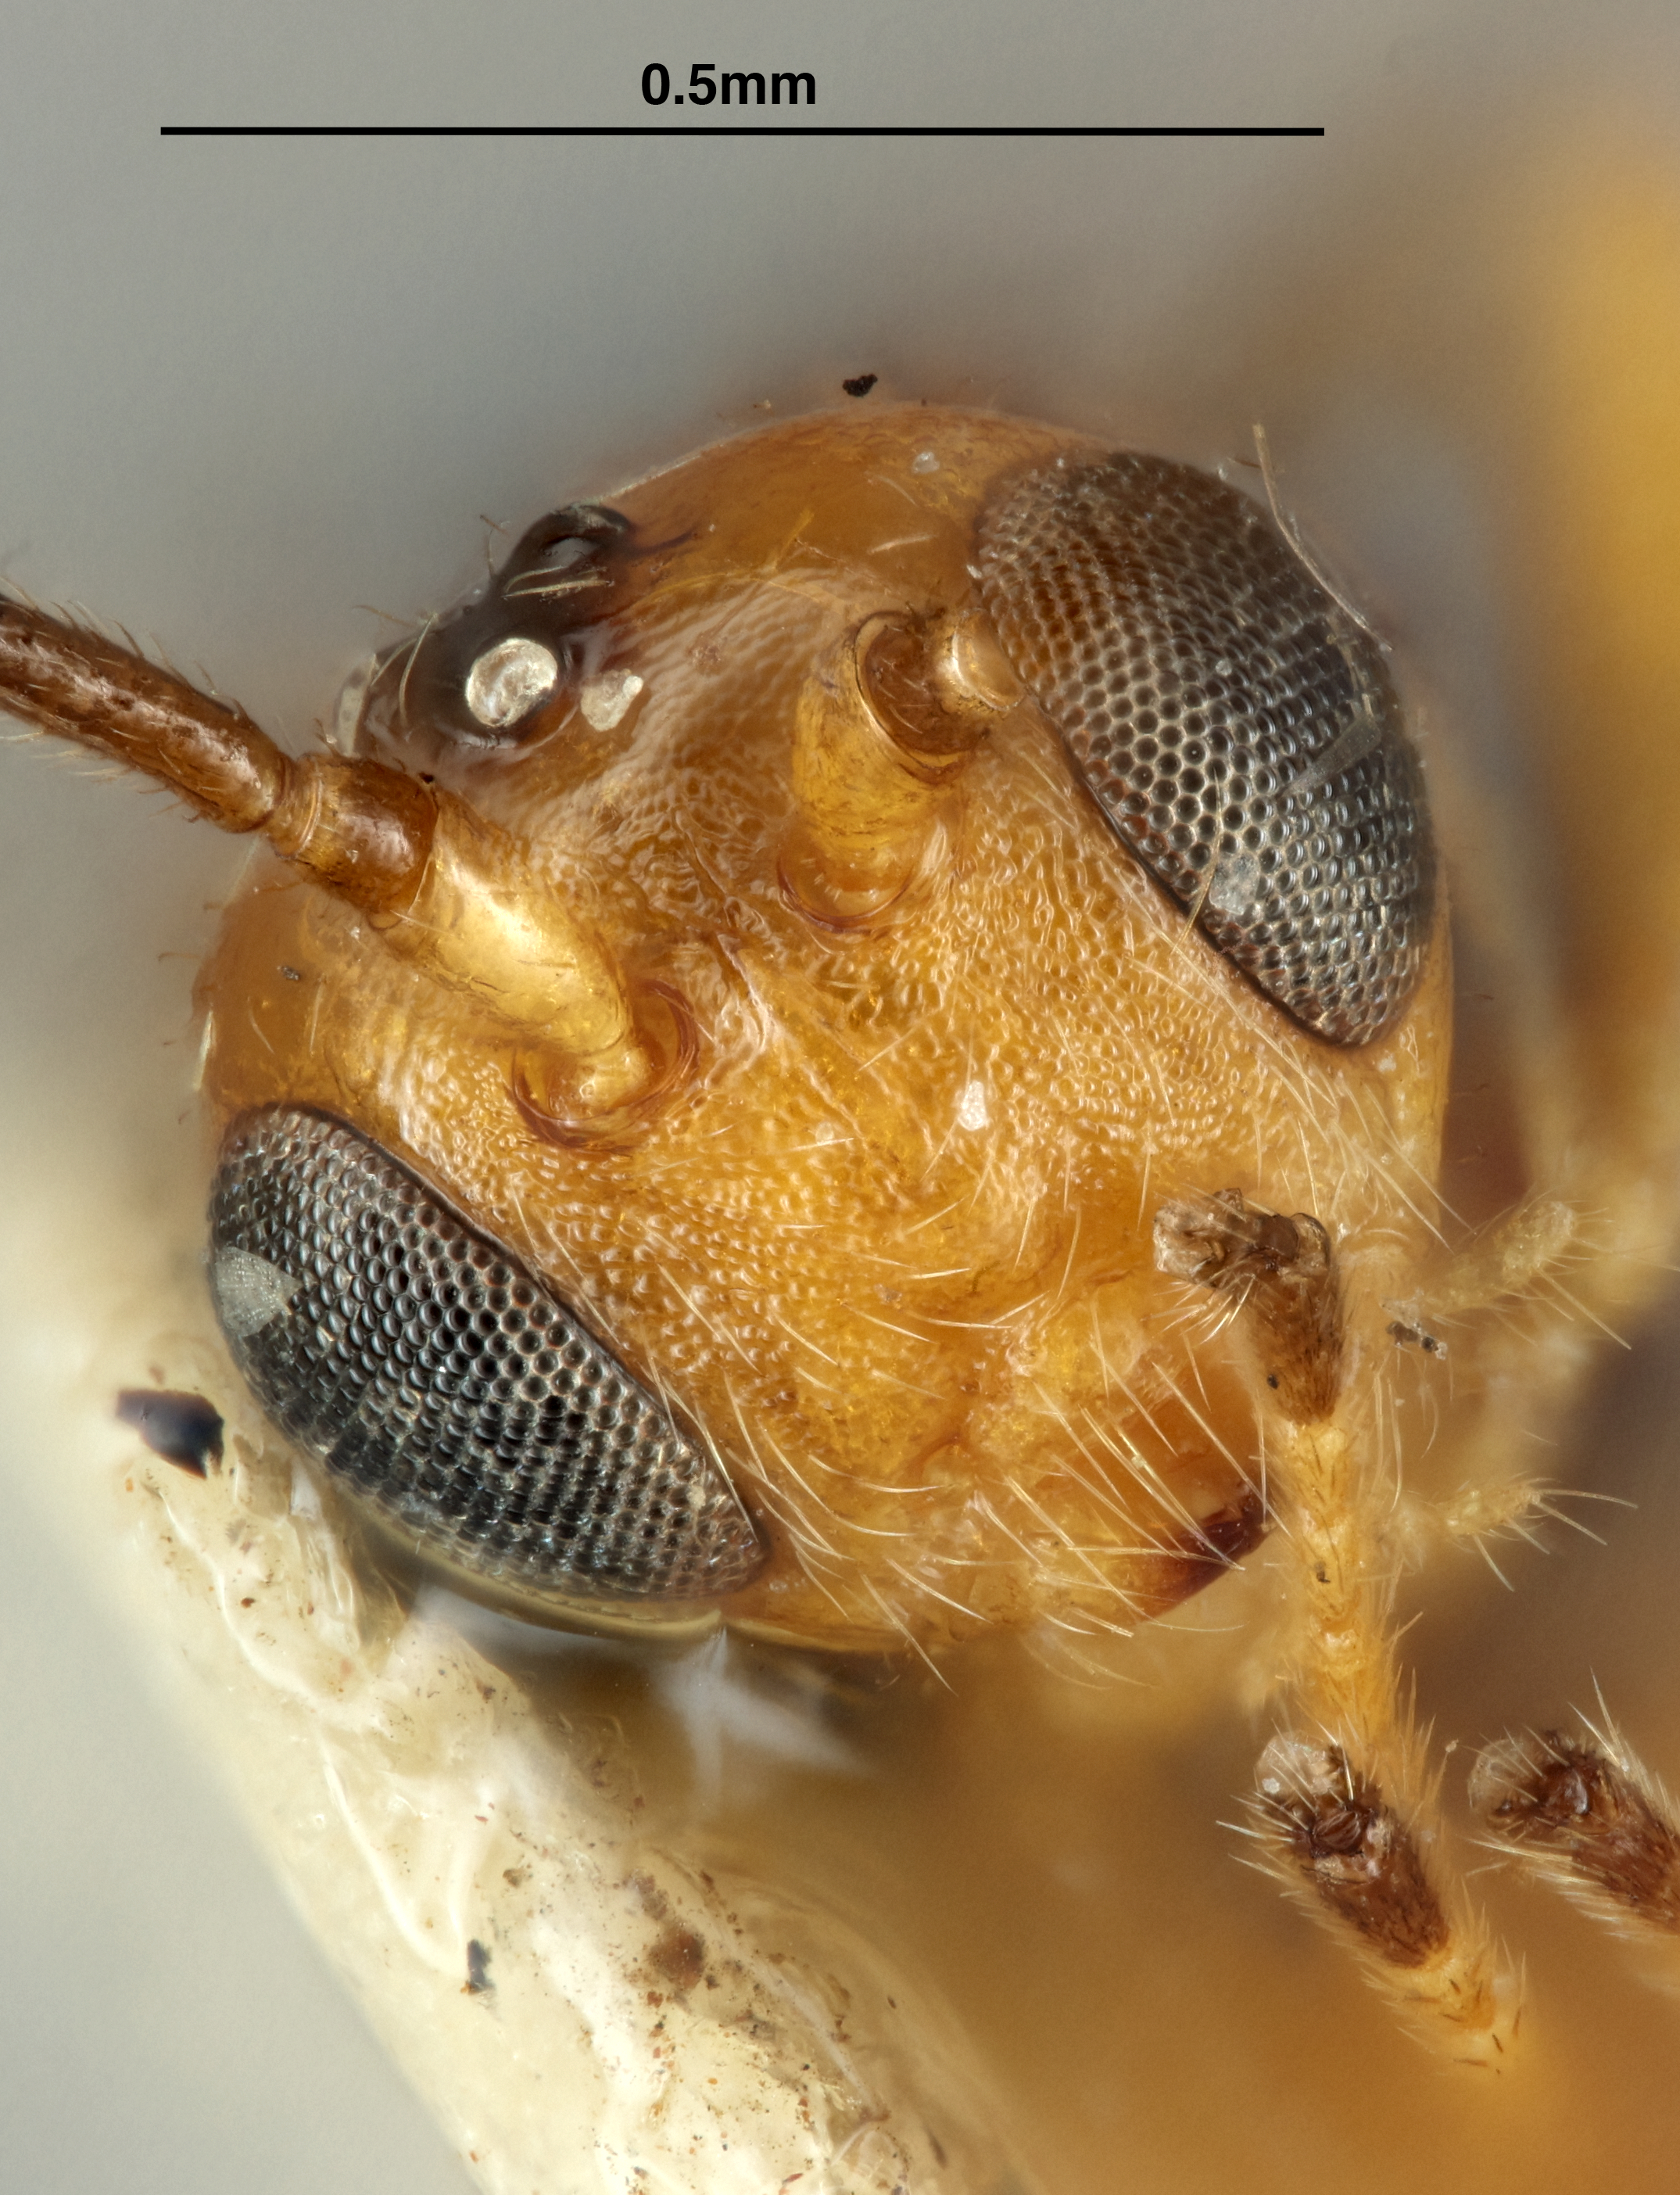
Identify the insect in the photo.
Opius dreisbachi
